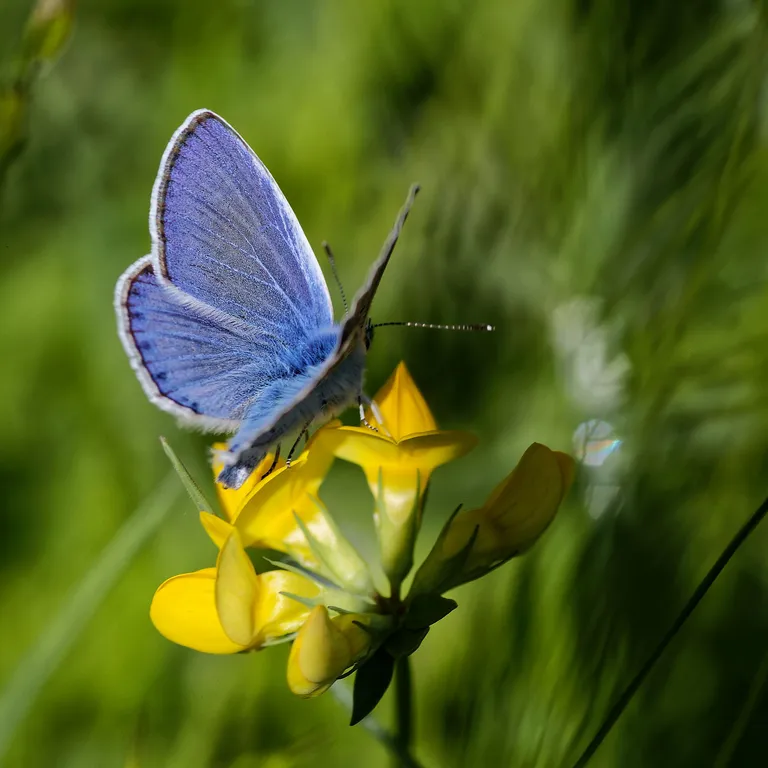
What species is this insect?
Polyommatus icarus
